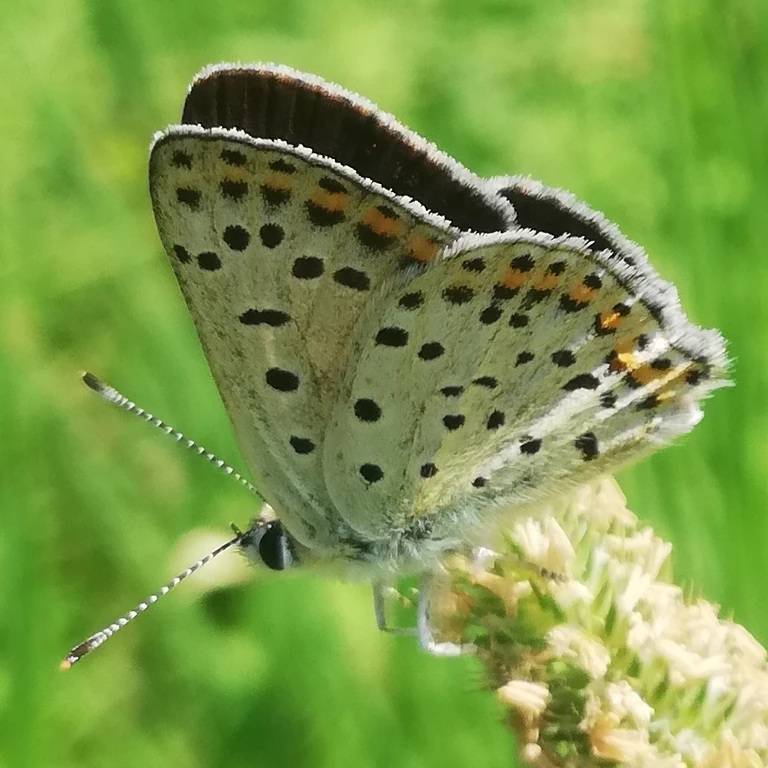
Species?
Lycaena tityrus (also Loweia tityrus)
